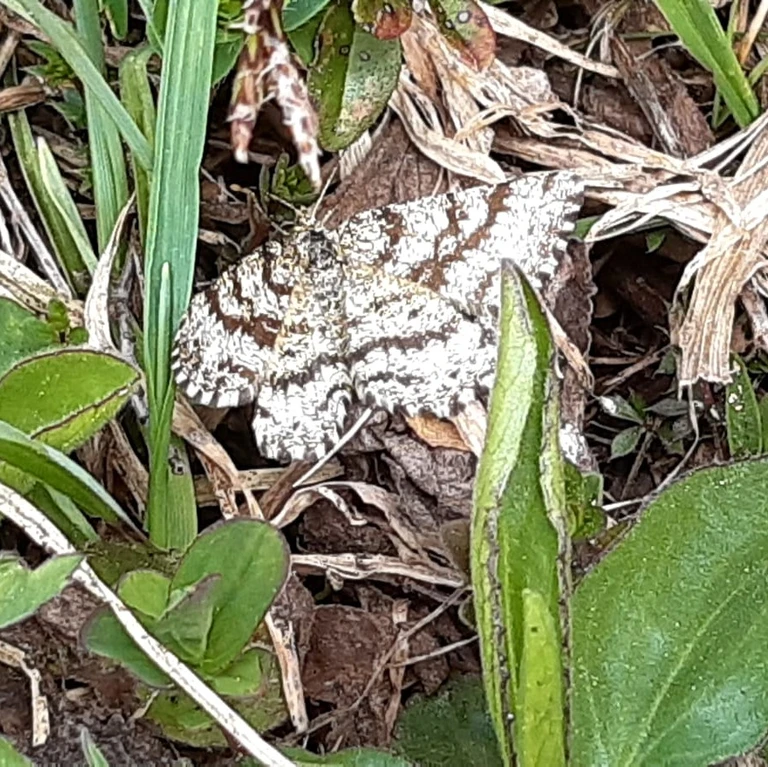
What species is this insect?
Ematurga atomaria
